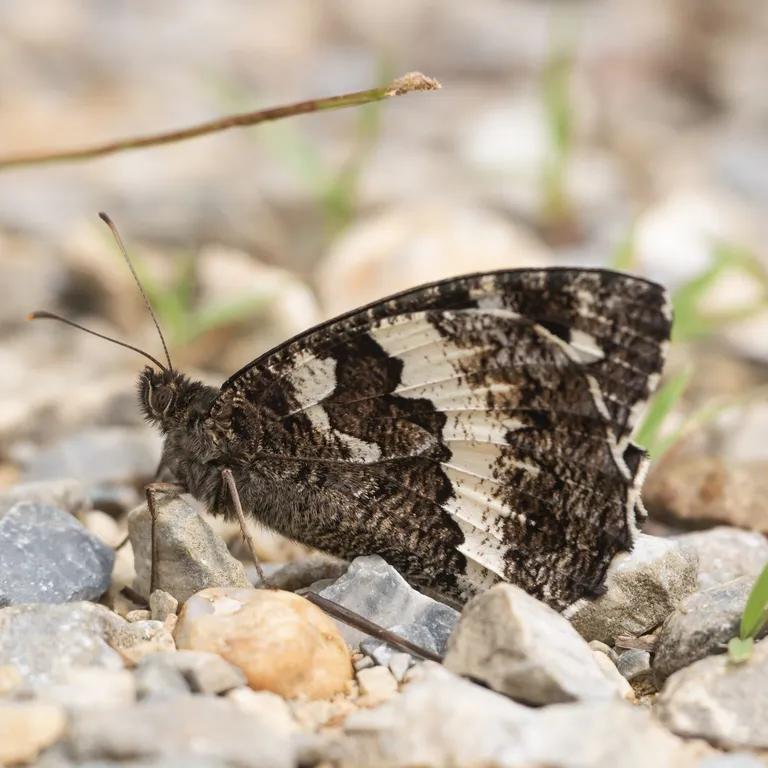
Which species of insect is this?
Brintesia circe
